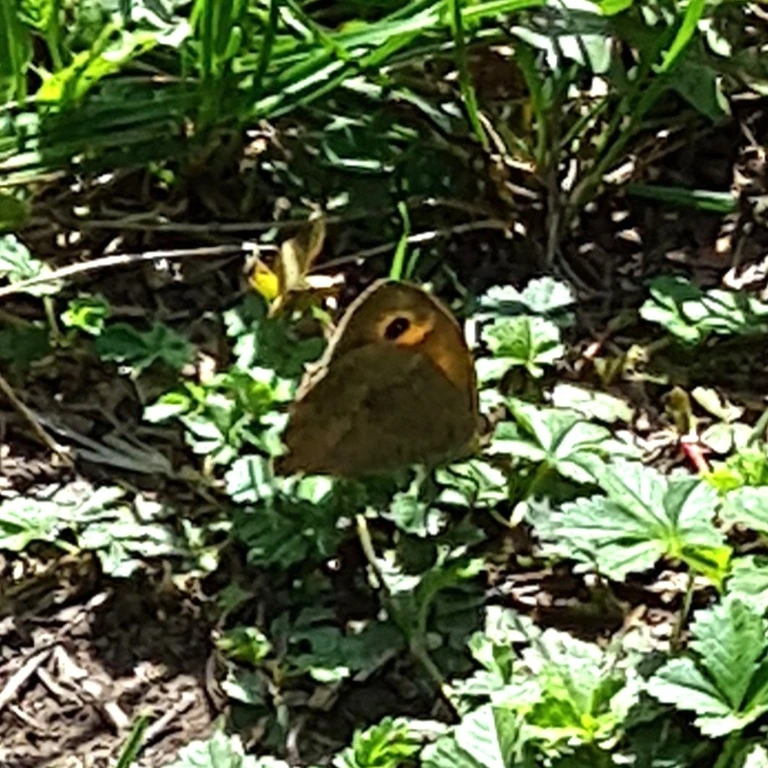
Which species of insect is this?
Maniola jurtina
